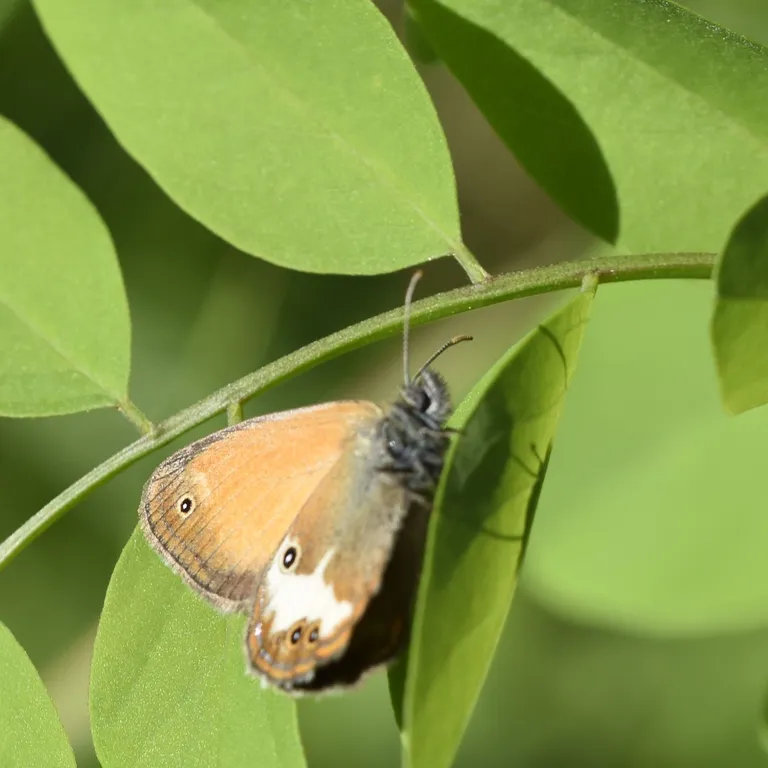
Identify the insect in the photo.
Coenonympha arcania
